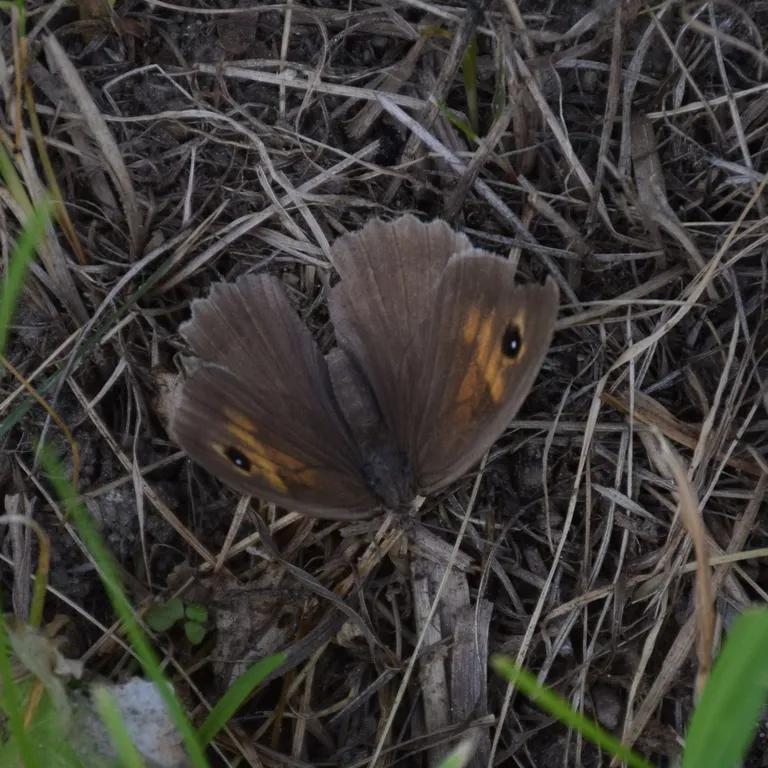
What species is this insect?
Maniola jurtina
